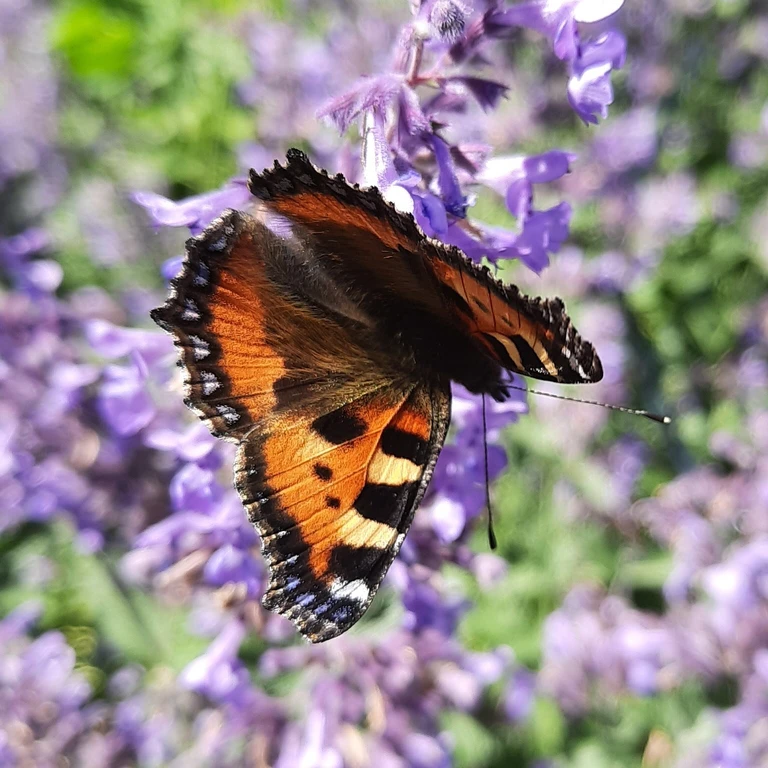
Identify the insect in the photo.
Aglais urticae
